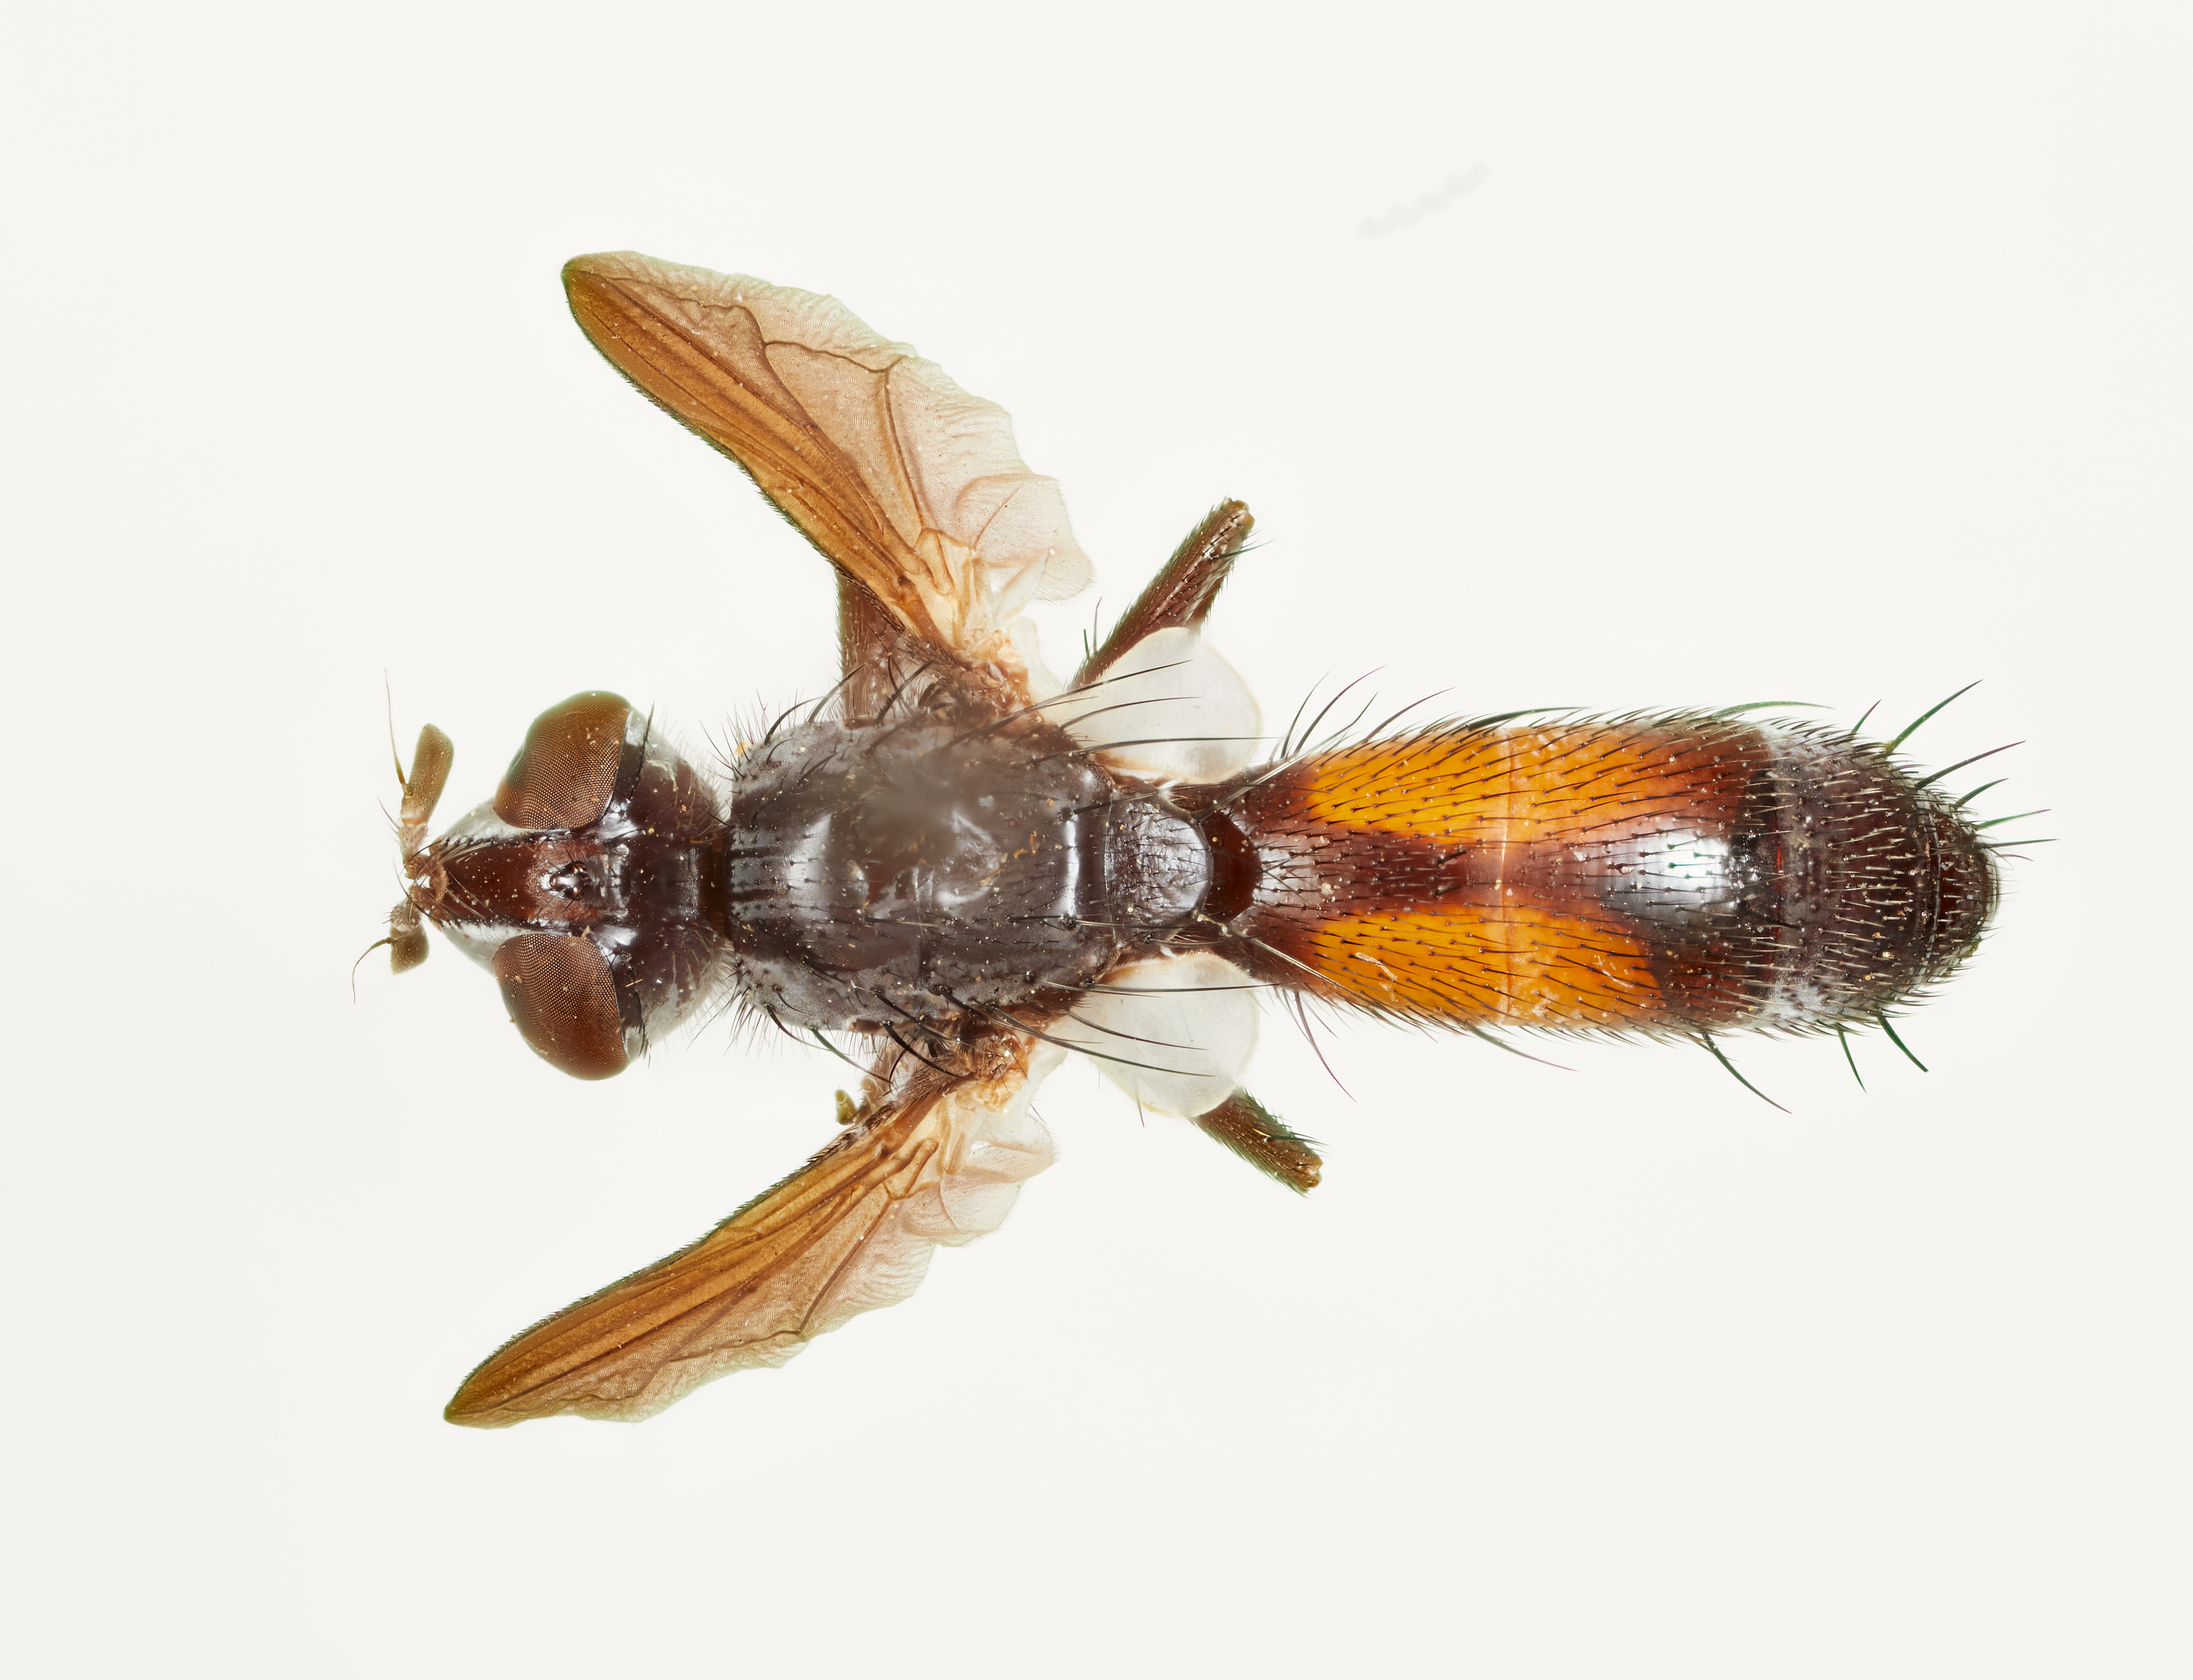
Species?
Cylindromyia vulgaris
